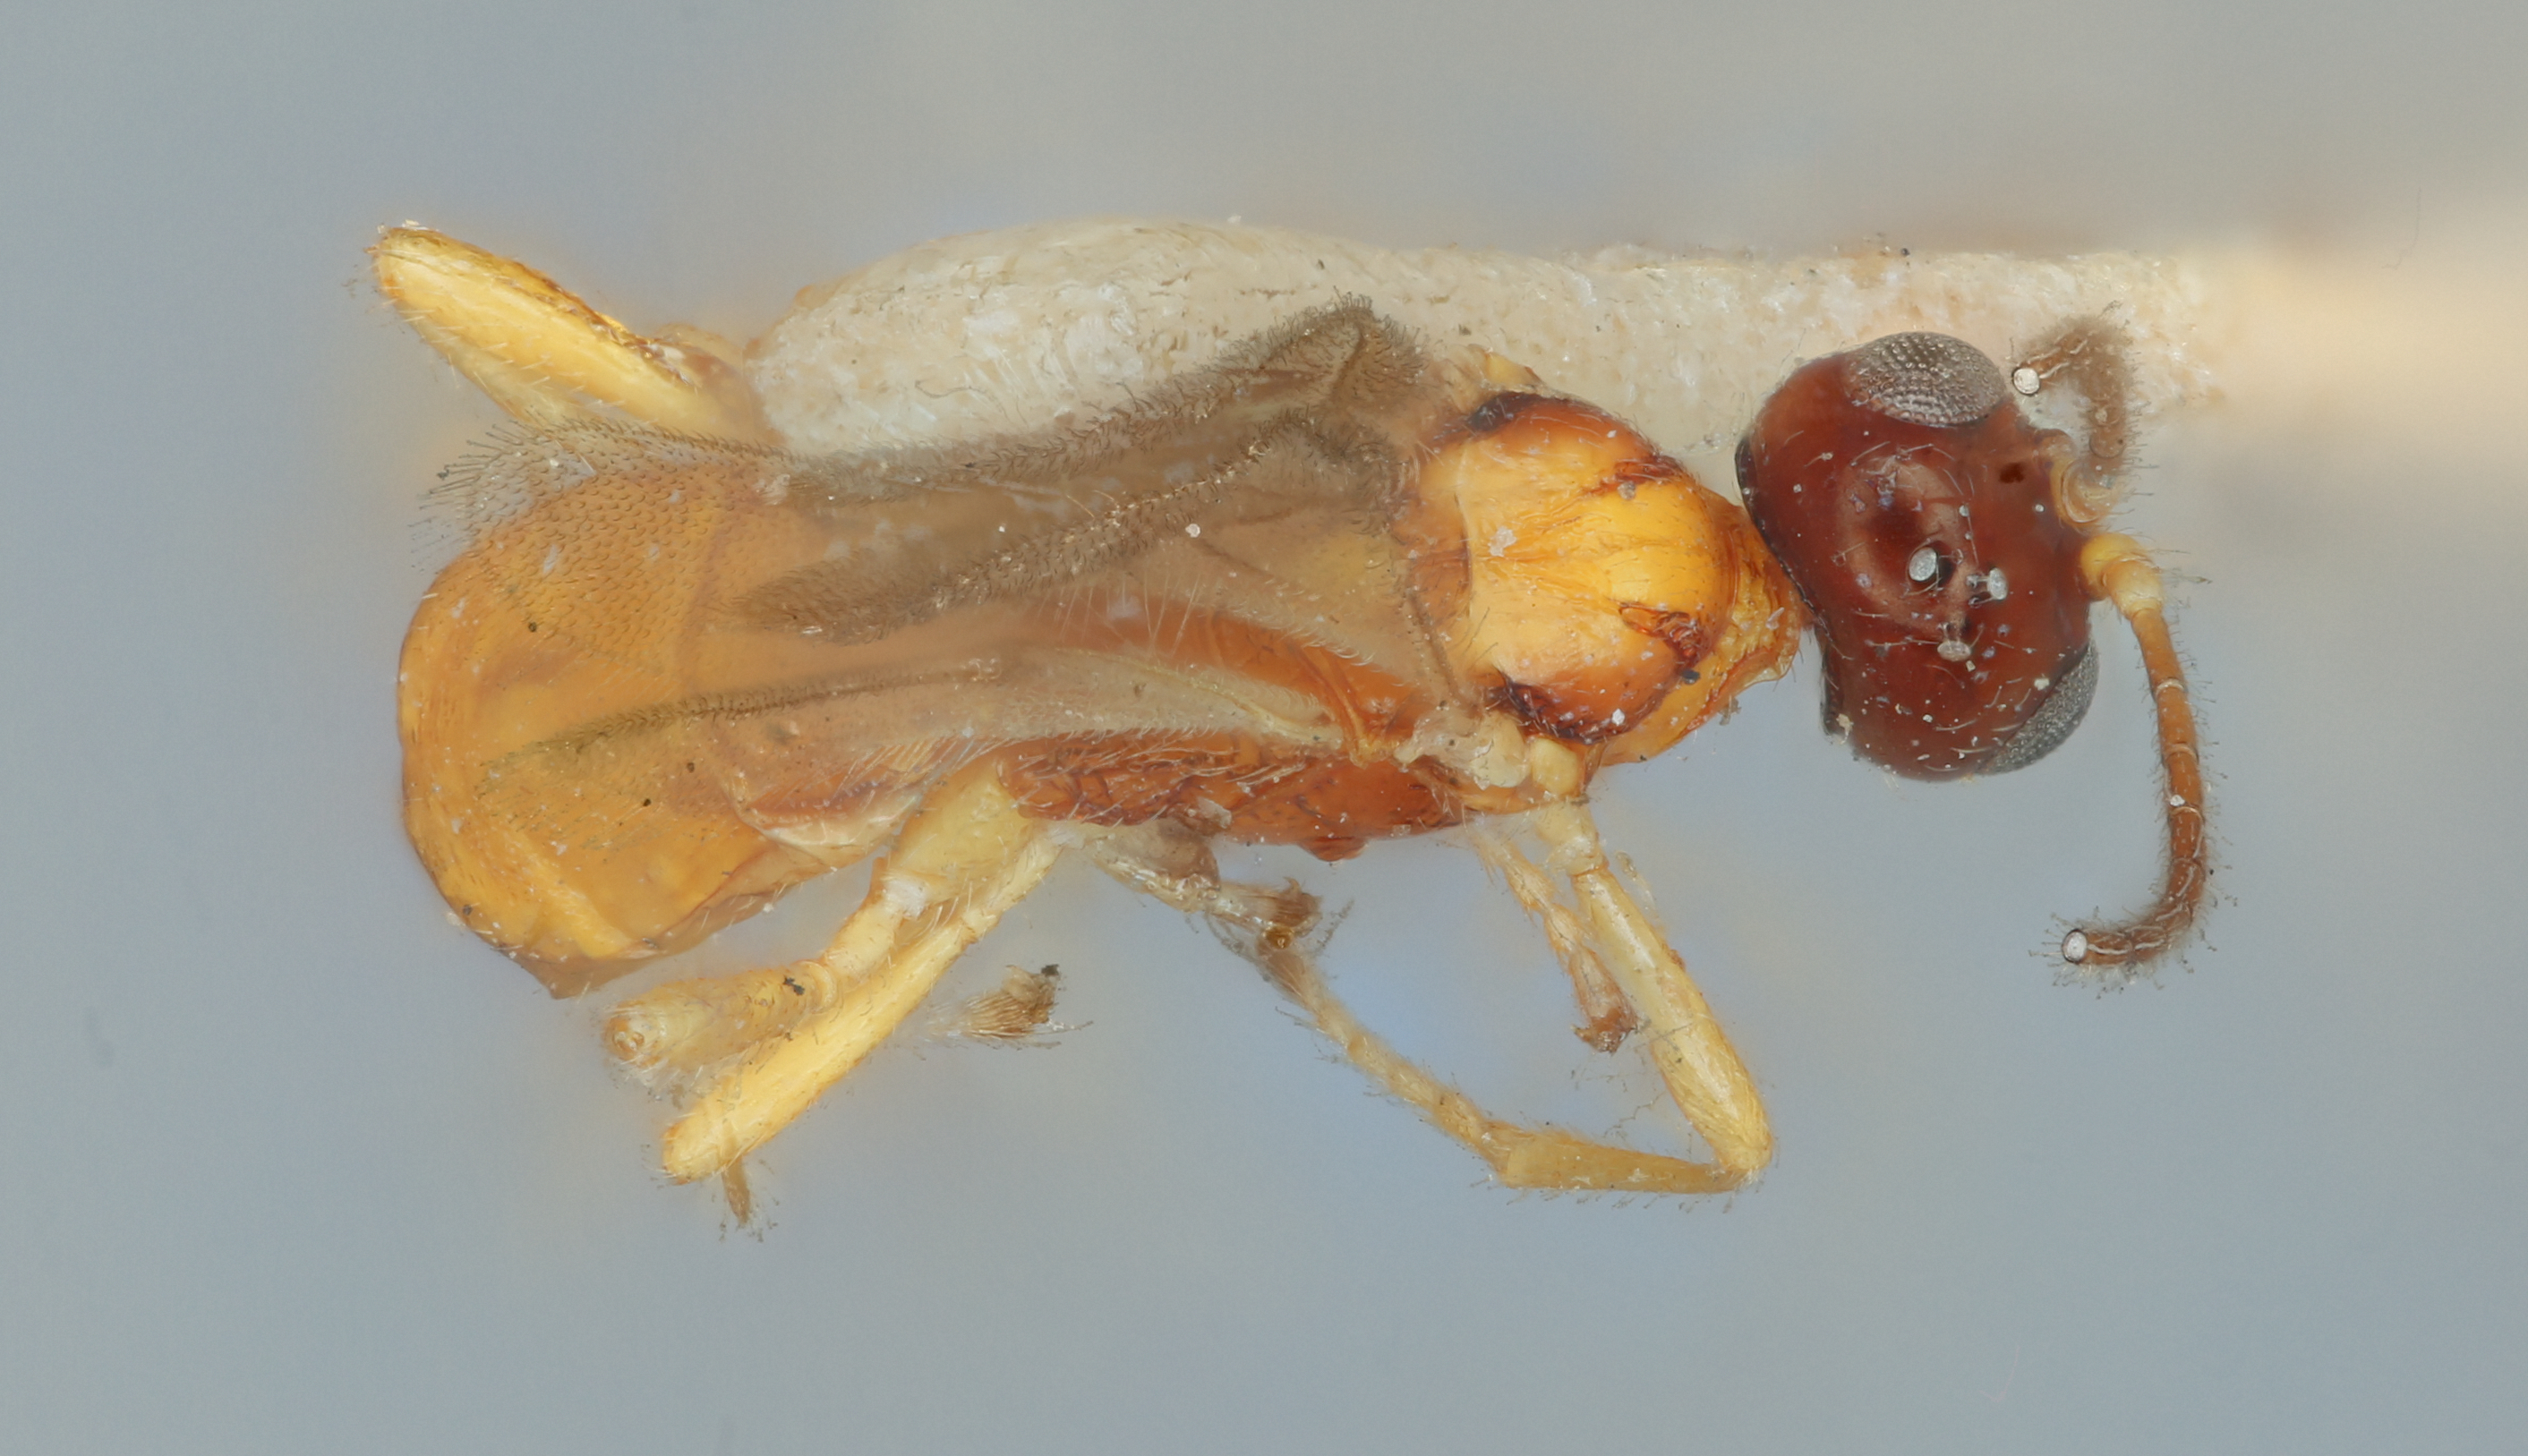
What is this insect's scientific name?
Rhyssalus loxoteniae
